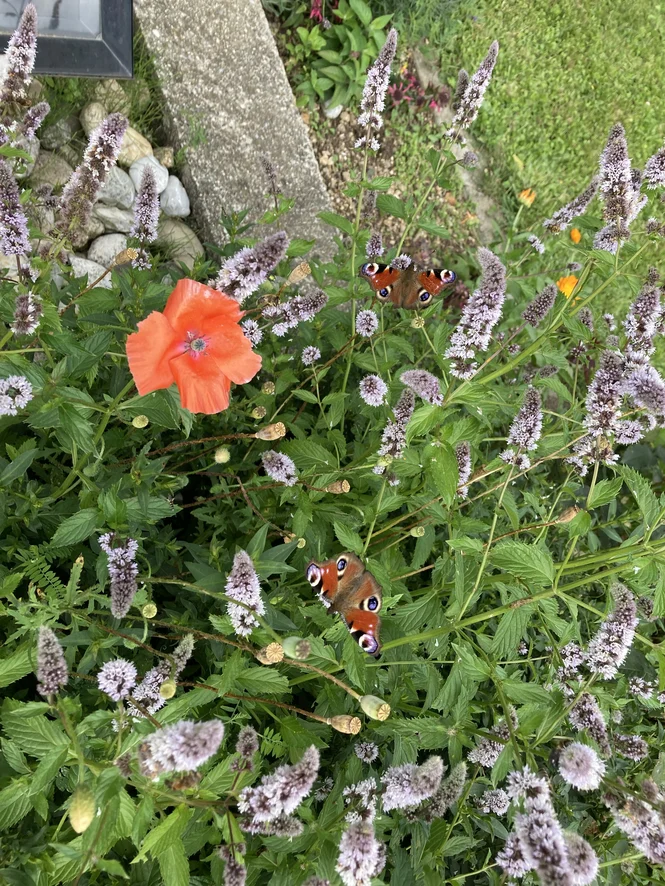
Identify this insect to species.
Aglais io
